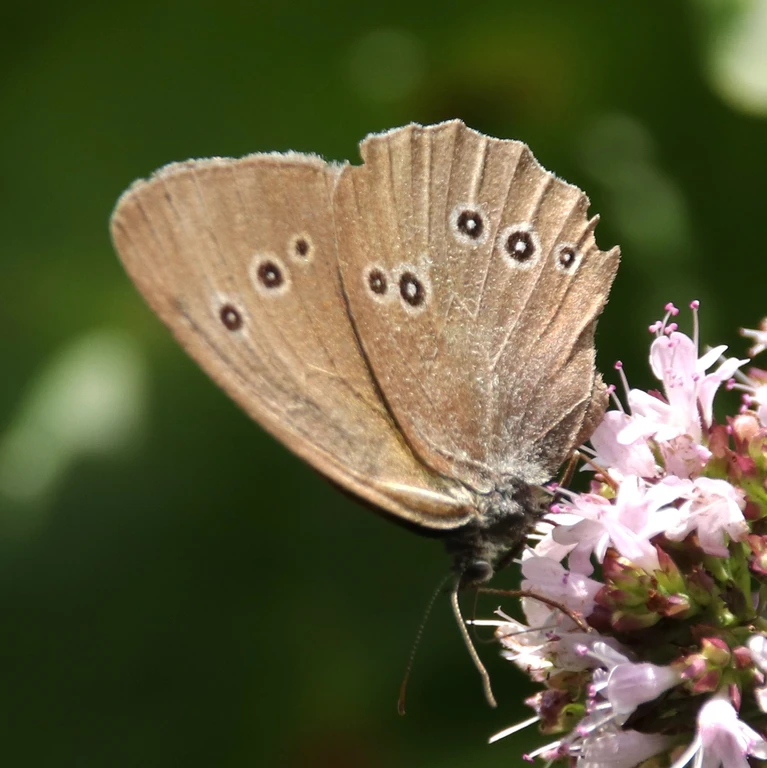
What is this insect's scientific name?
Aphantopus hyperantus
